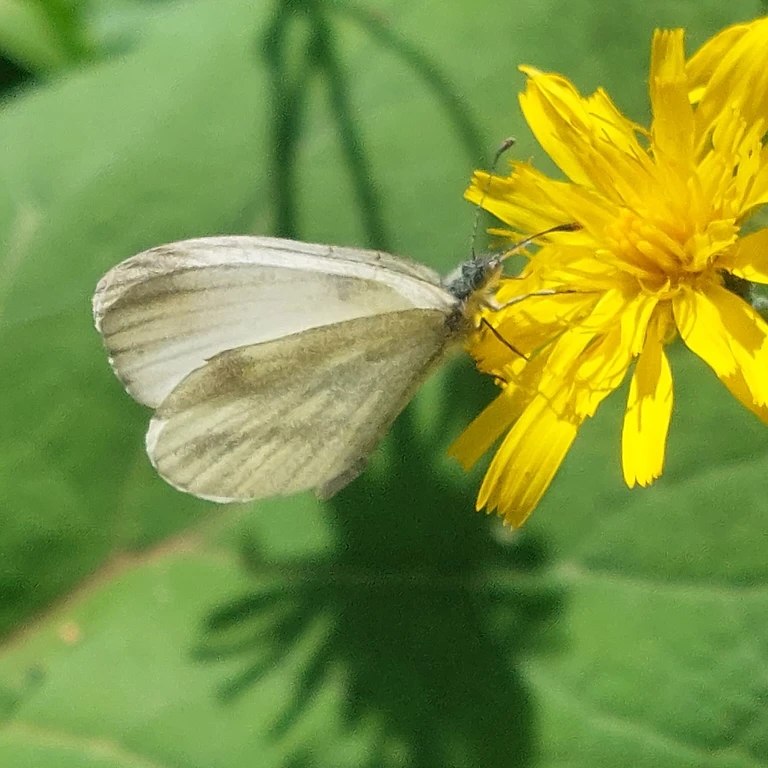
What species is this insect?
Leptidea sinapis/juvernica
